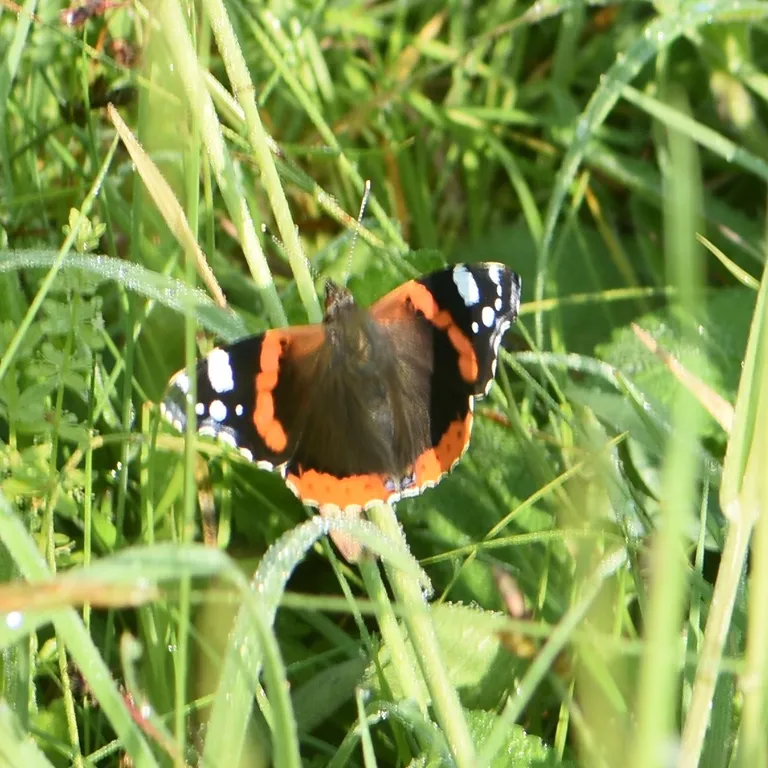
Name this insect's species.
Vanessa atalanta
